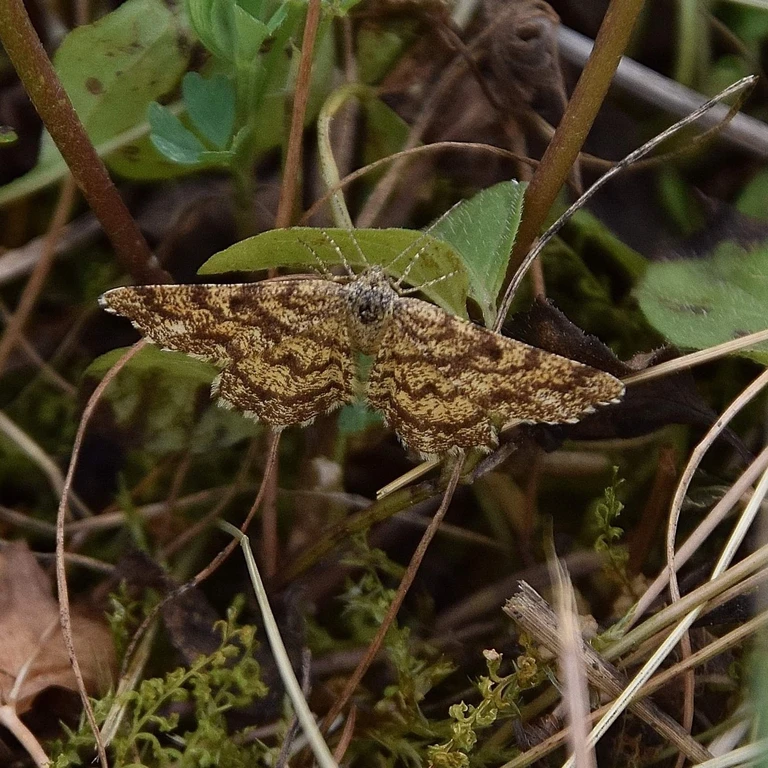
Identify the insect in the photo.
Ematurga atomaria
